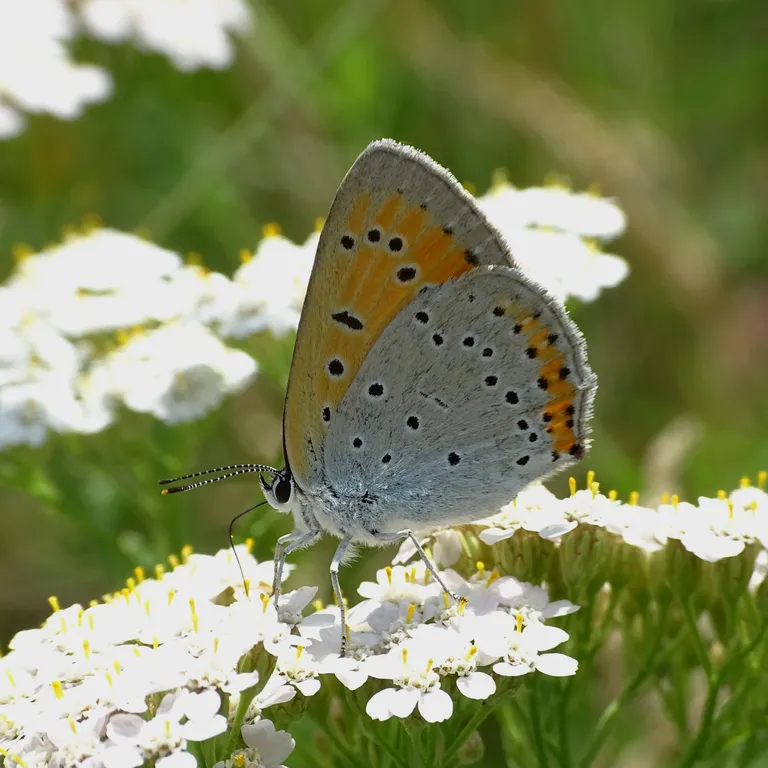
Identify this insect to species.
Lycaena dispar
